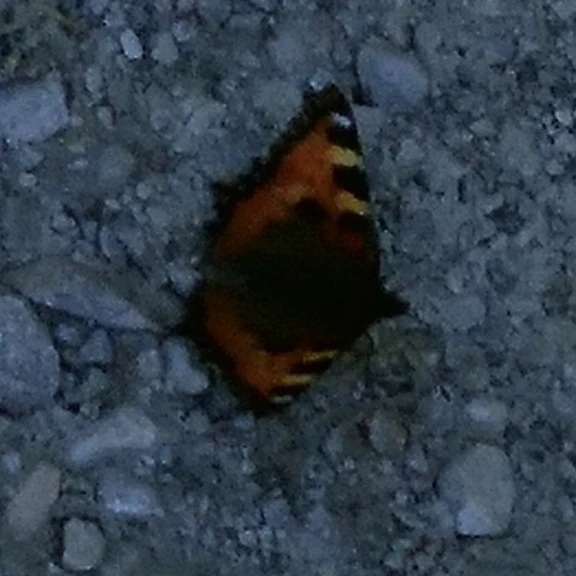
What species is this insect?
Aglais urticae
